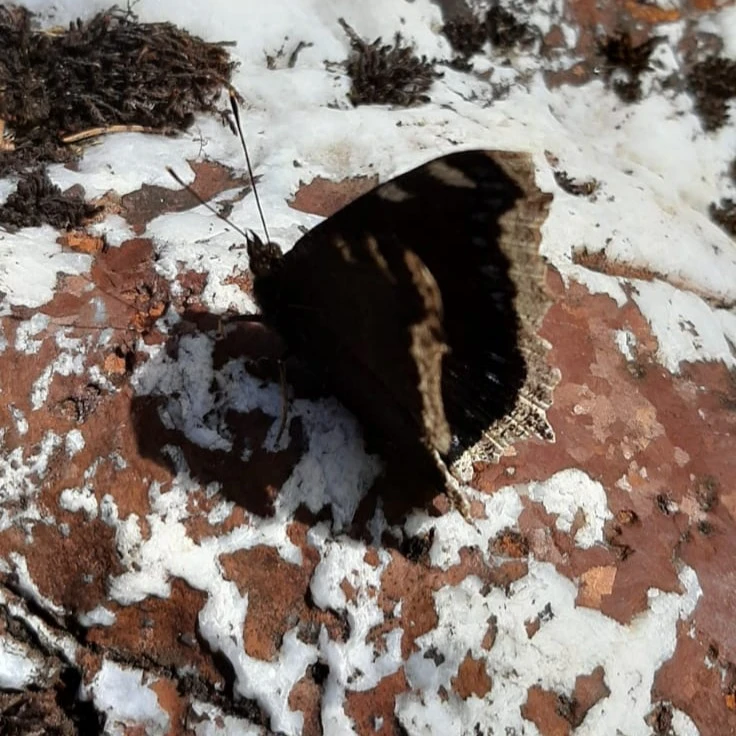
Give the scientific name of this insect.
Nymphalis antiopa
